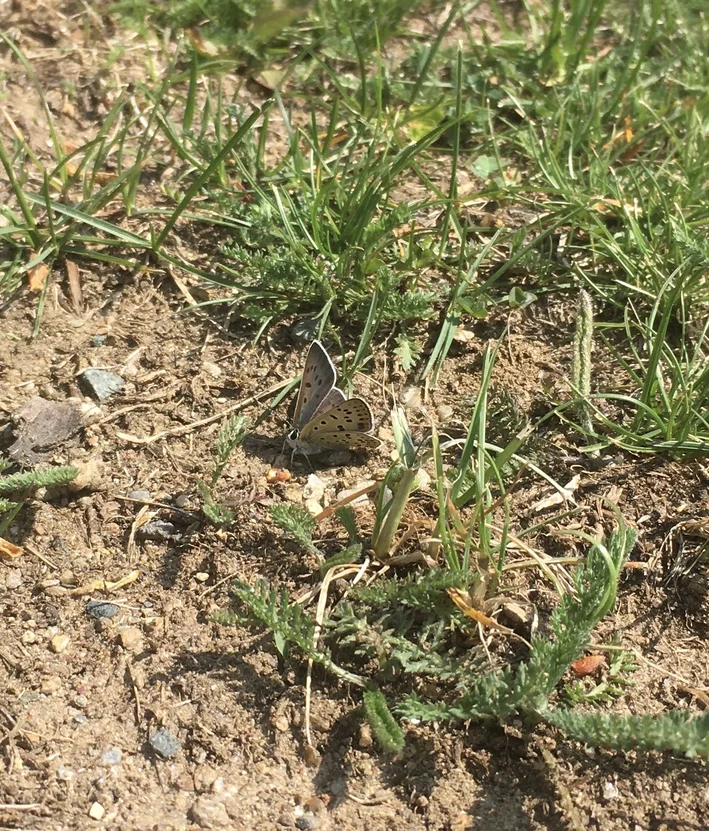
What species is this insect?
Lycaena tityrus (also Loweia tityrus)
